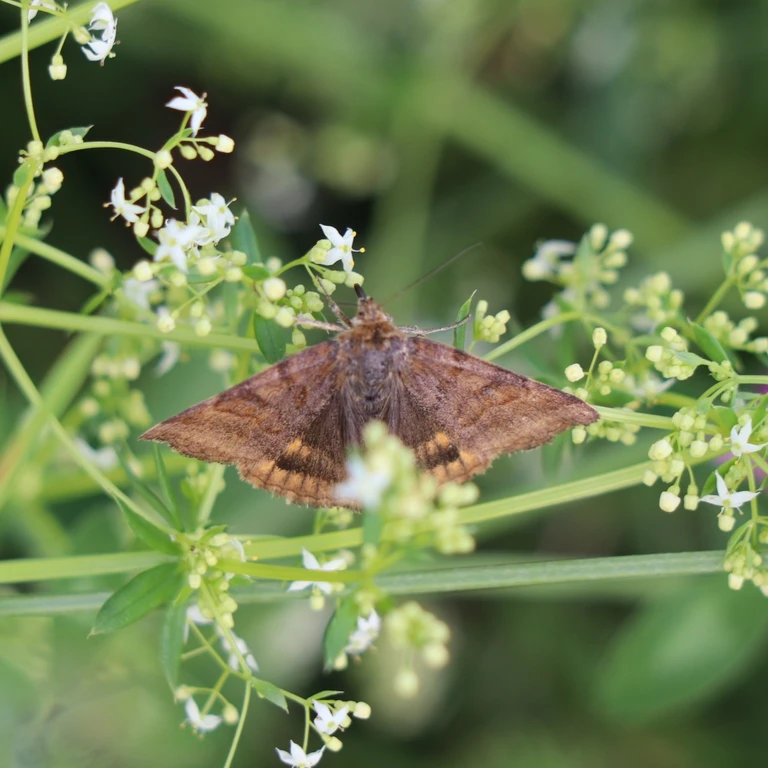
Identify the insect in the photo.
Euclidia glyphica
